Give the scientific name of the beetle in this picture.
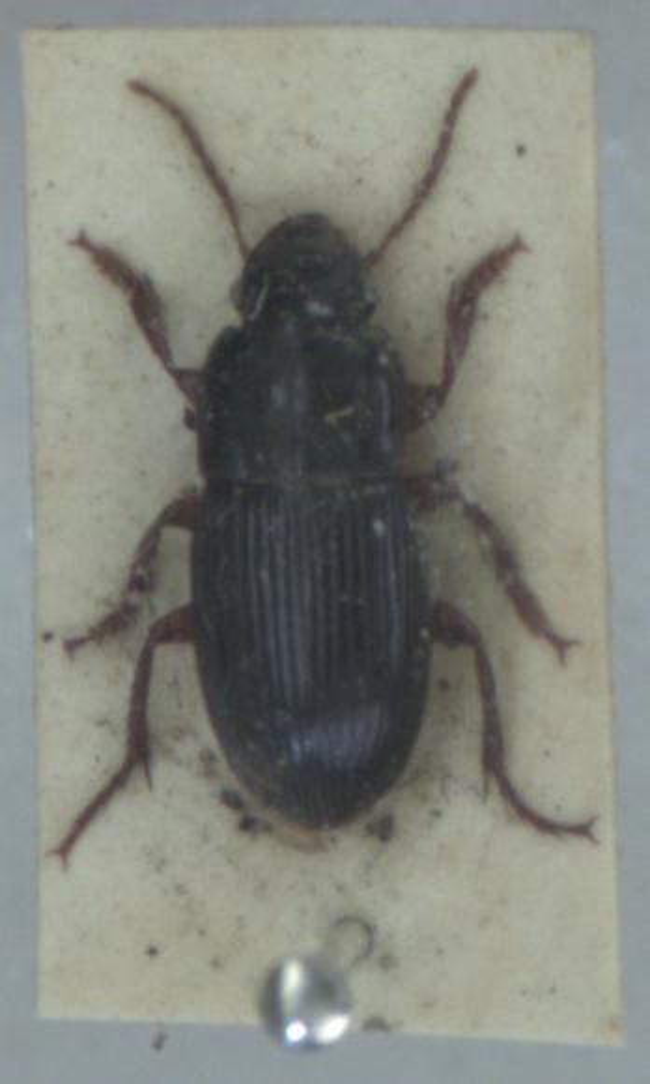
Harpalus rubripes
